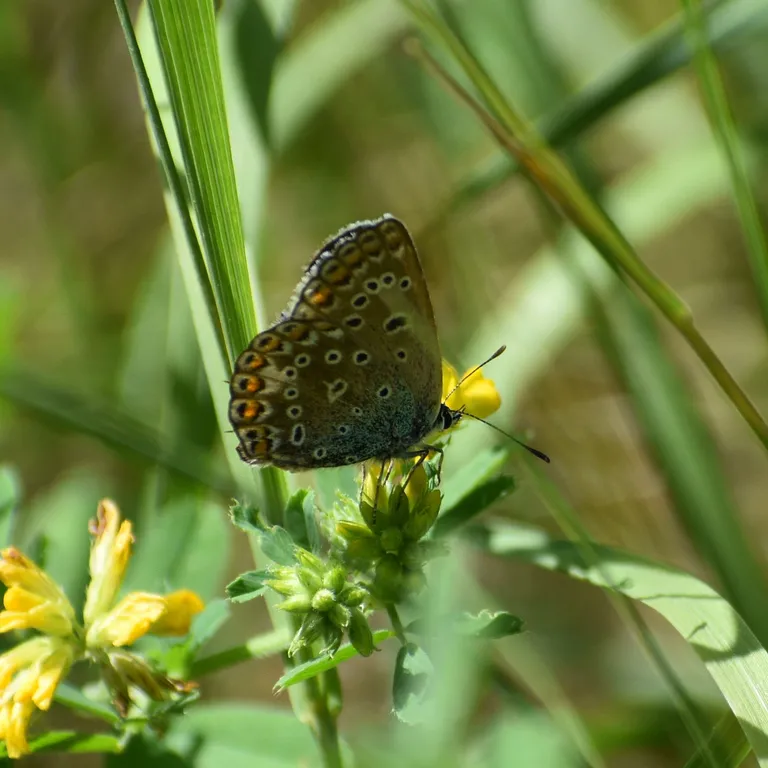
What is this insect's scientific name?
Polyommatus icarus
